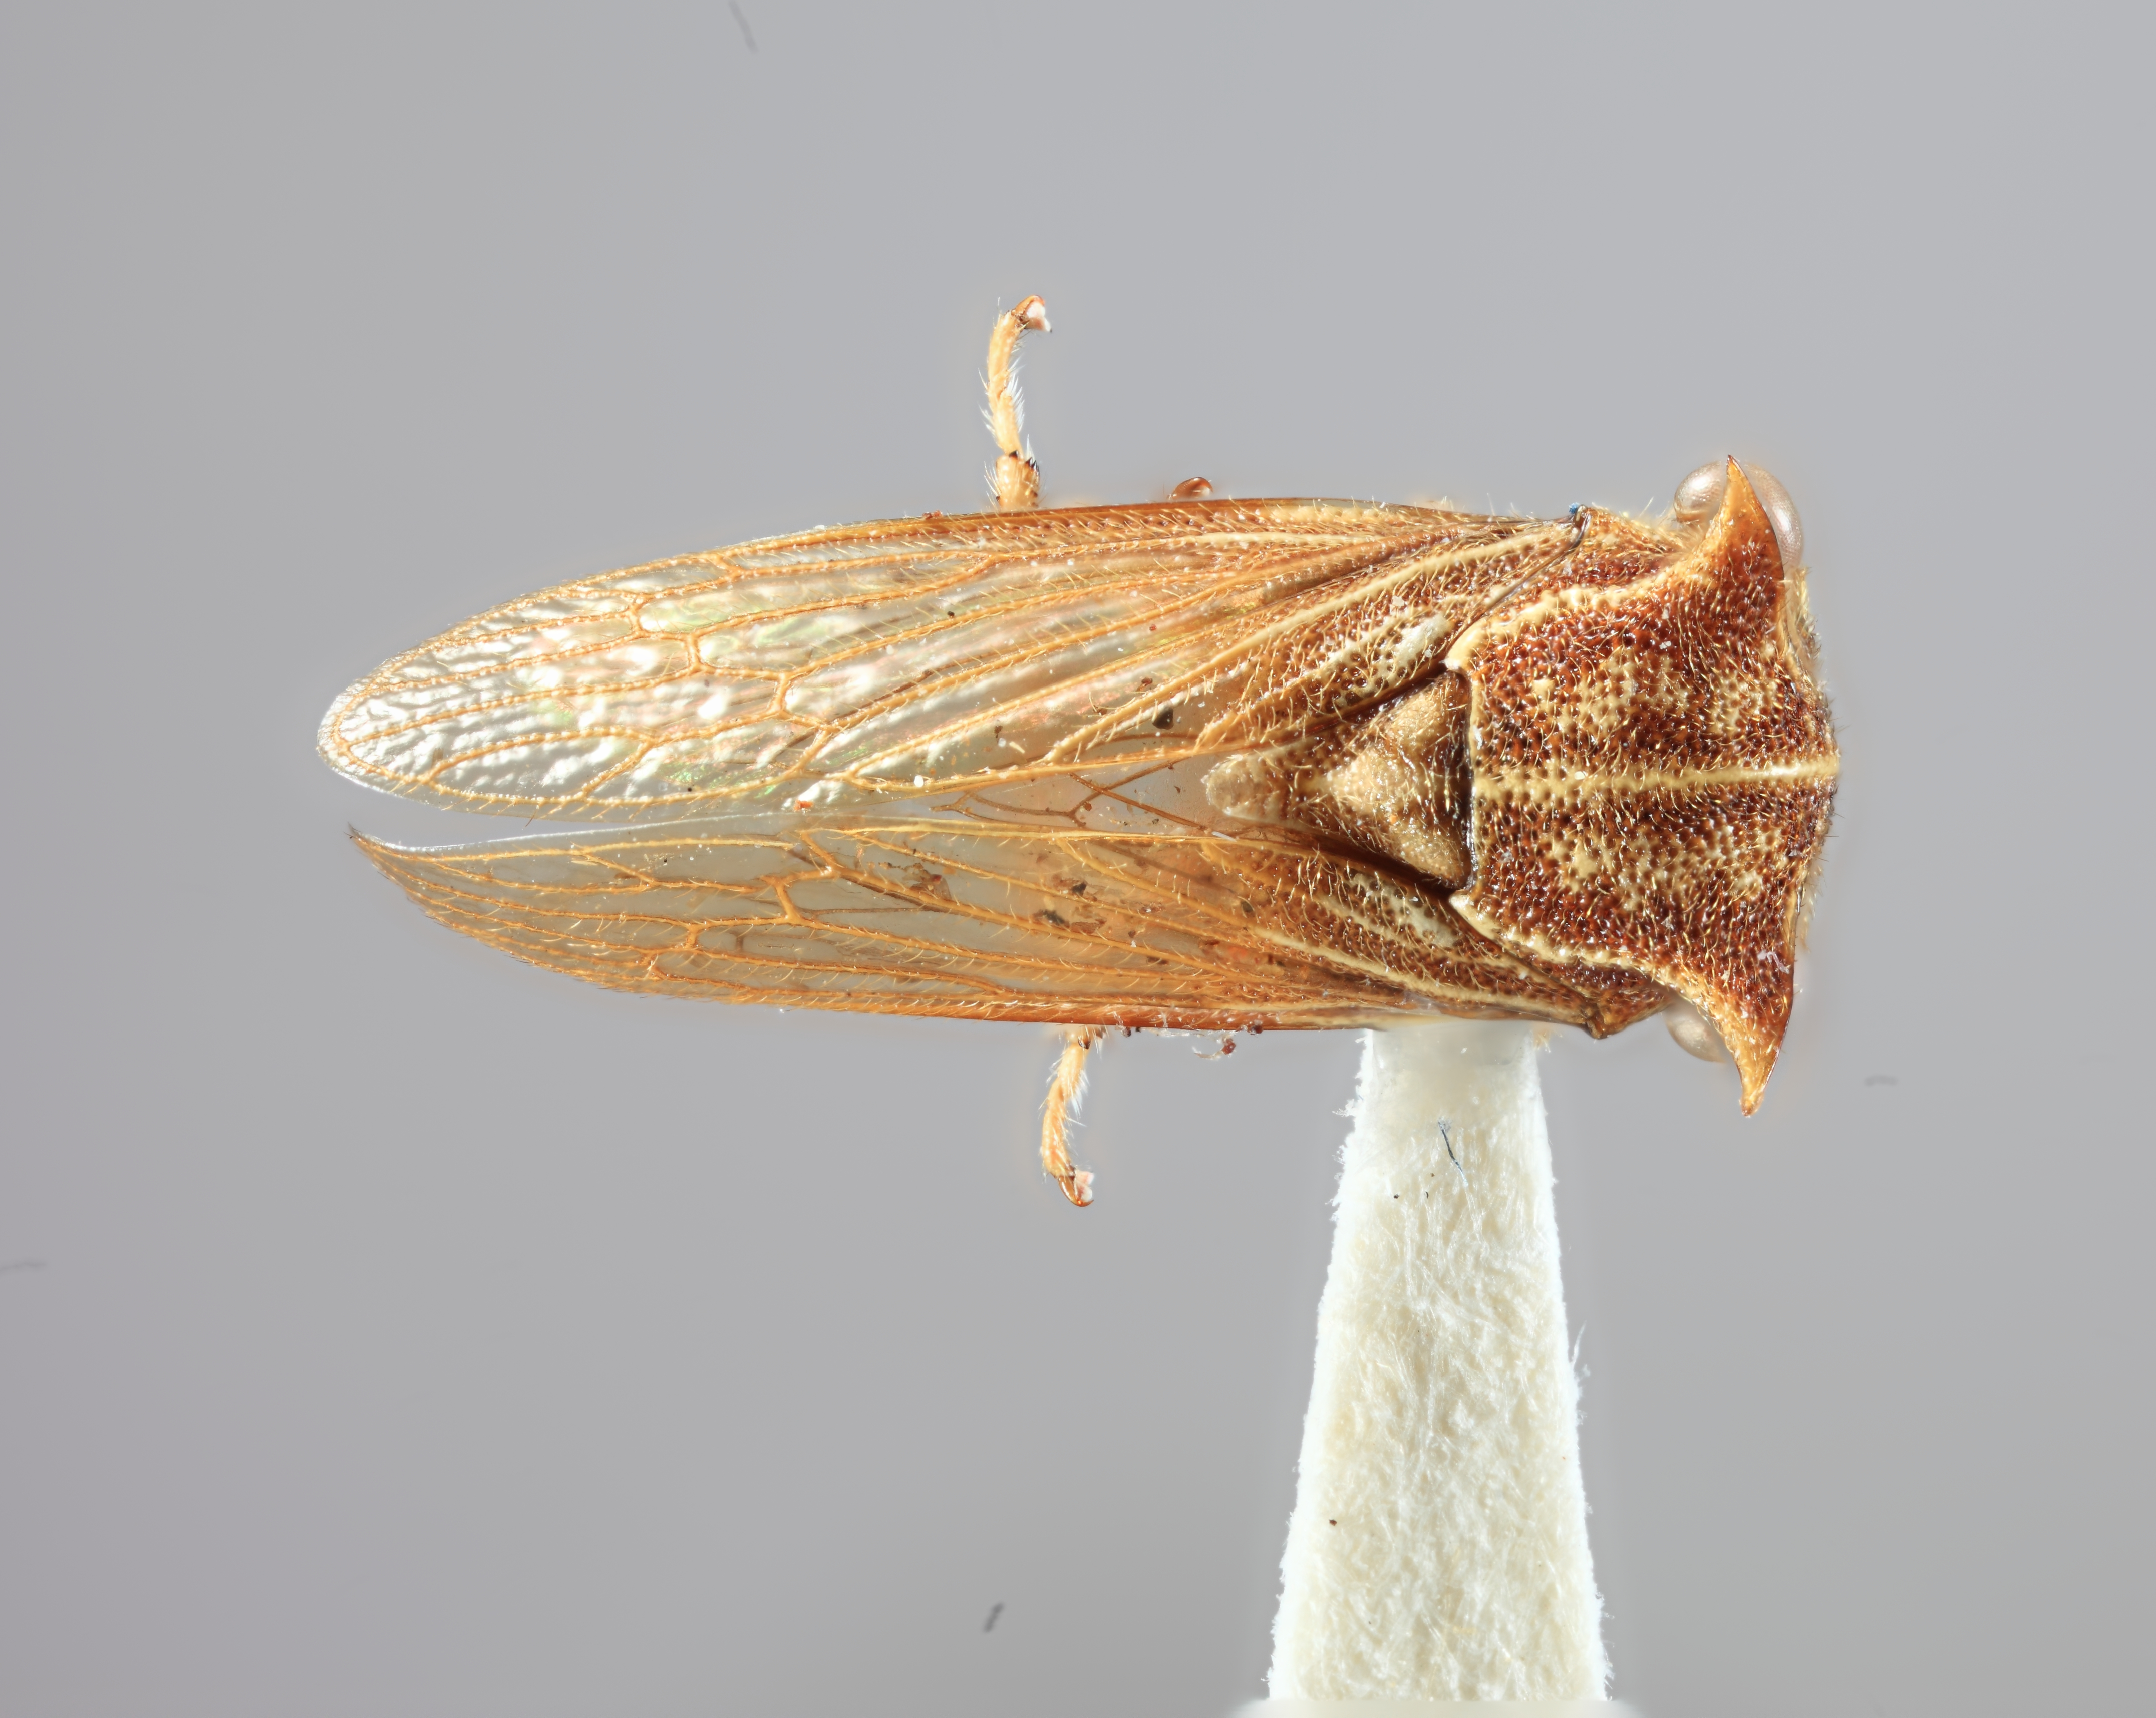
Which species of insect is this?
Tolania picta
